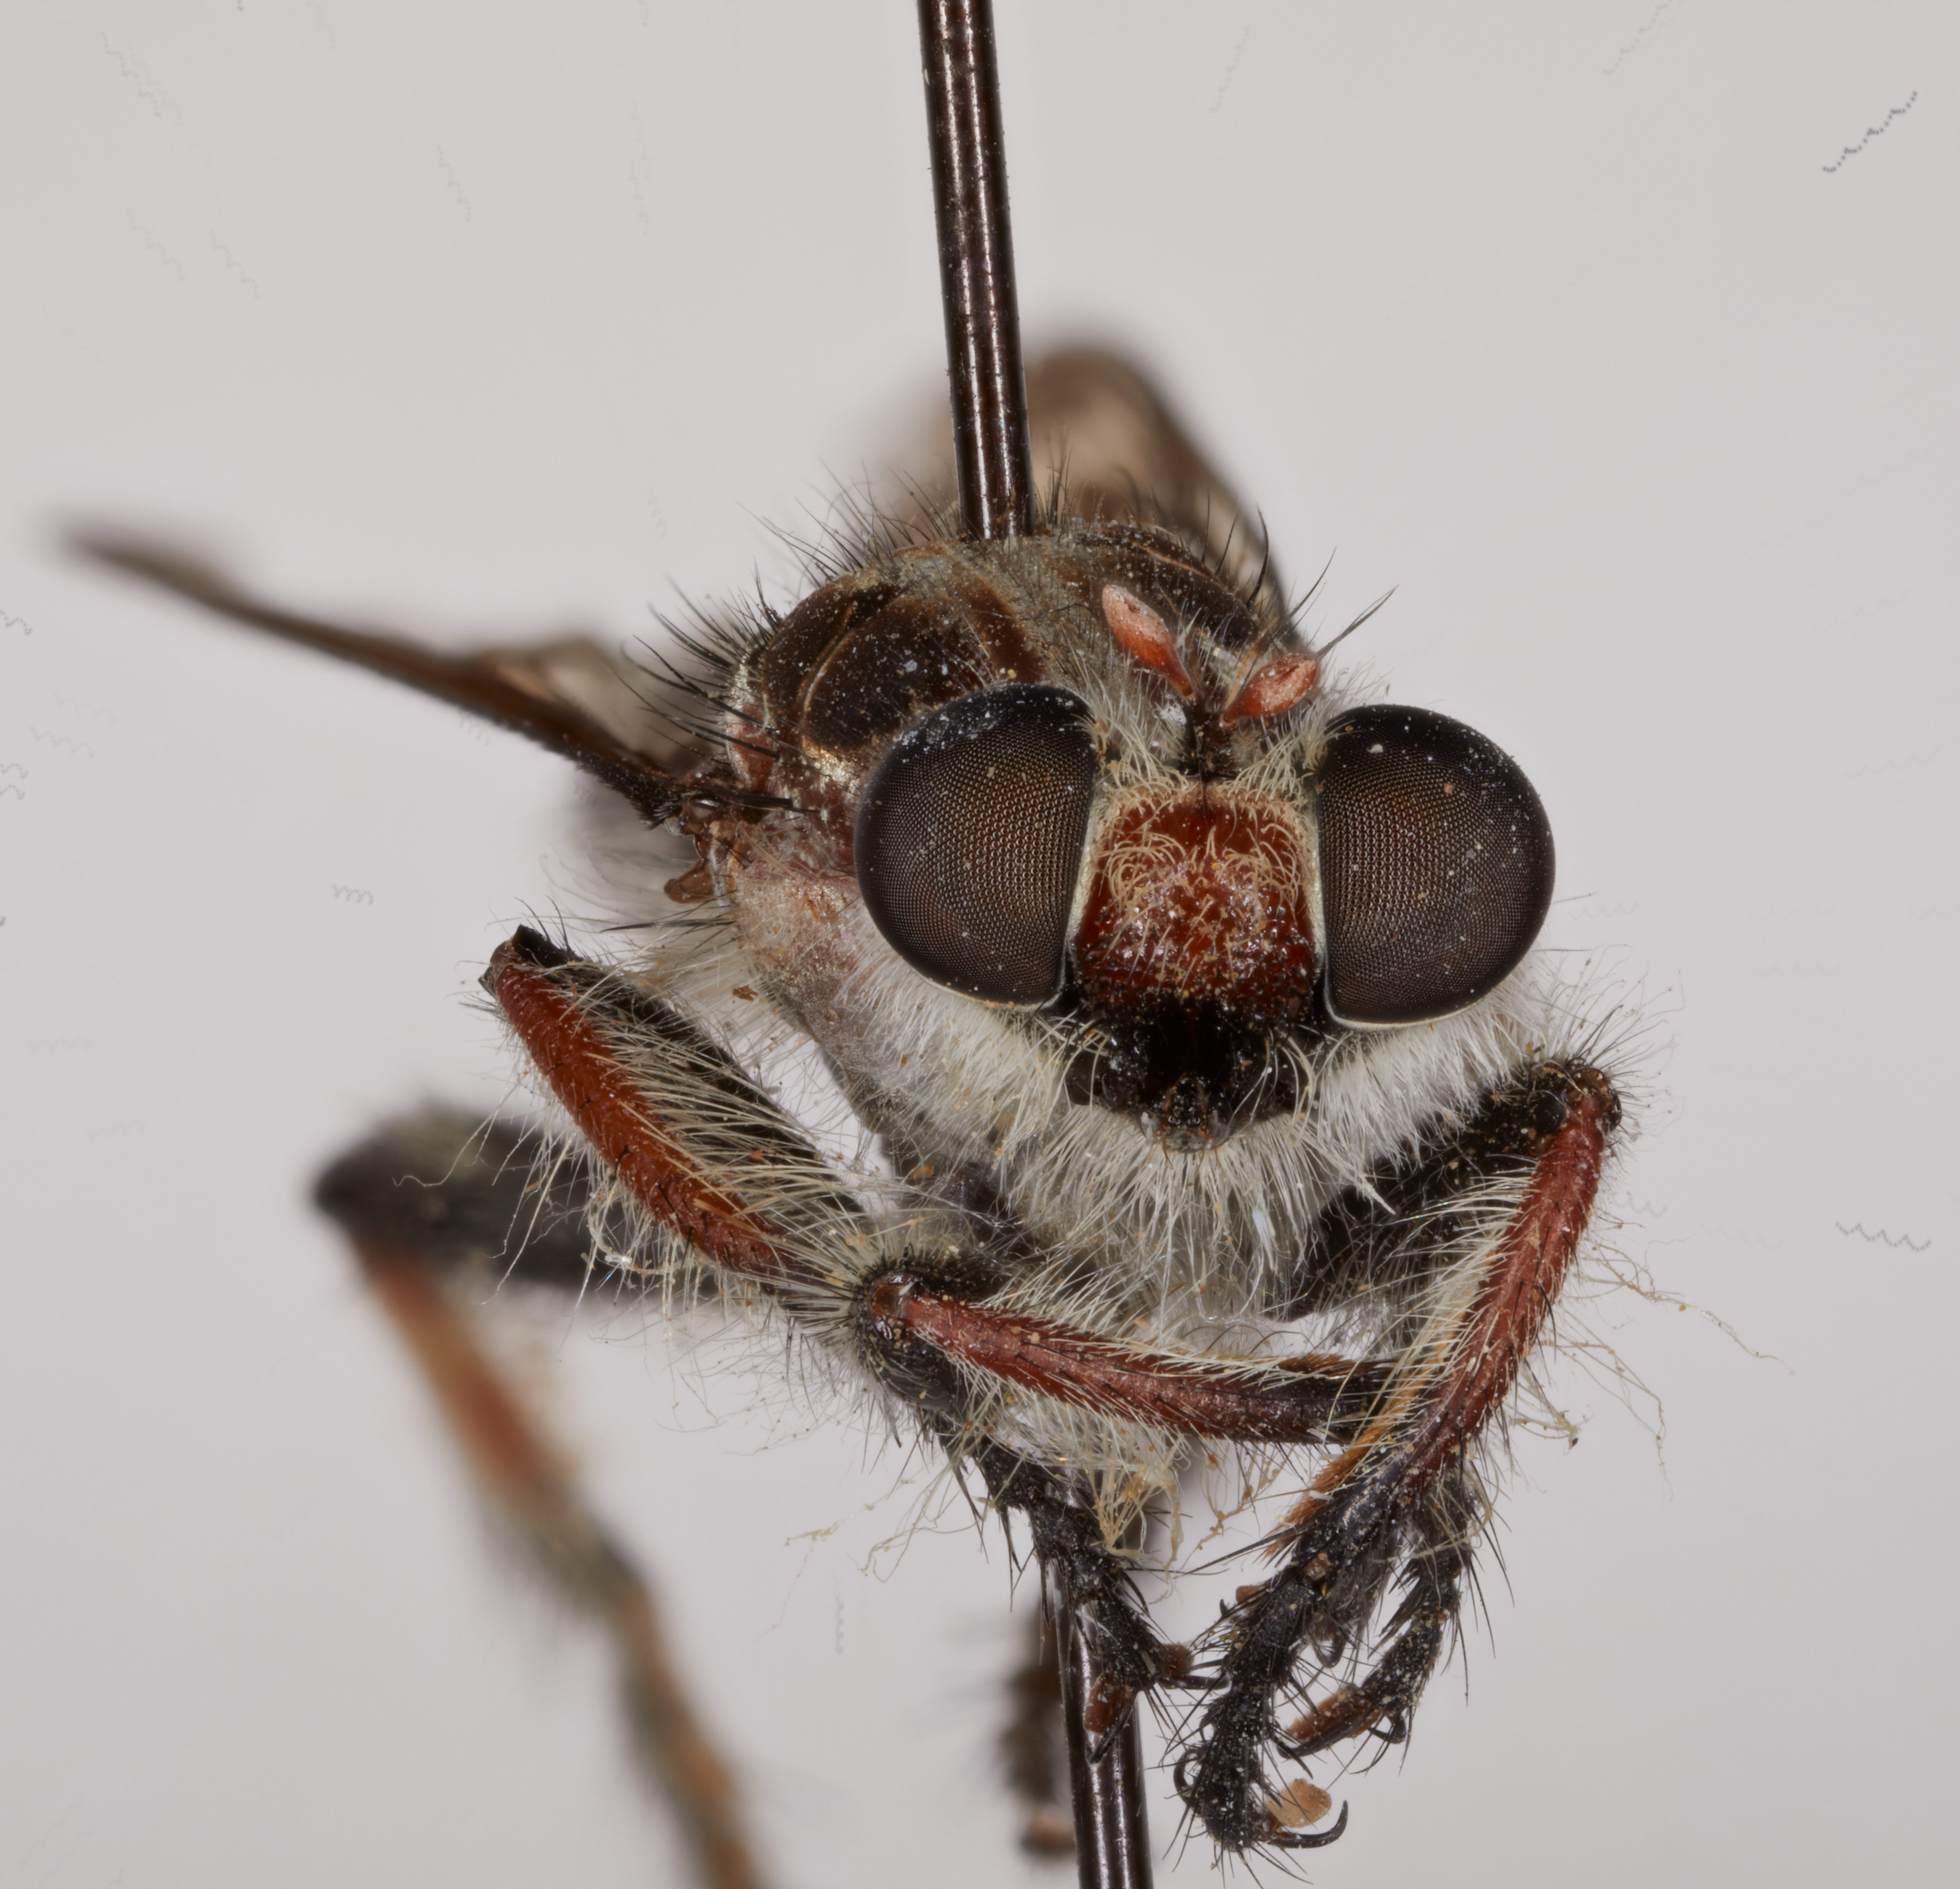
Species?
Nusa sicaria
